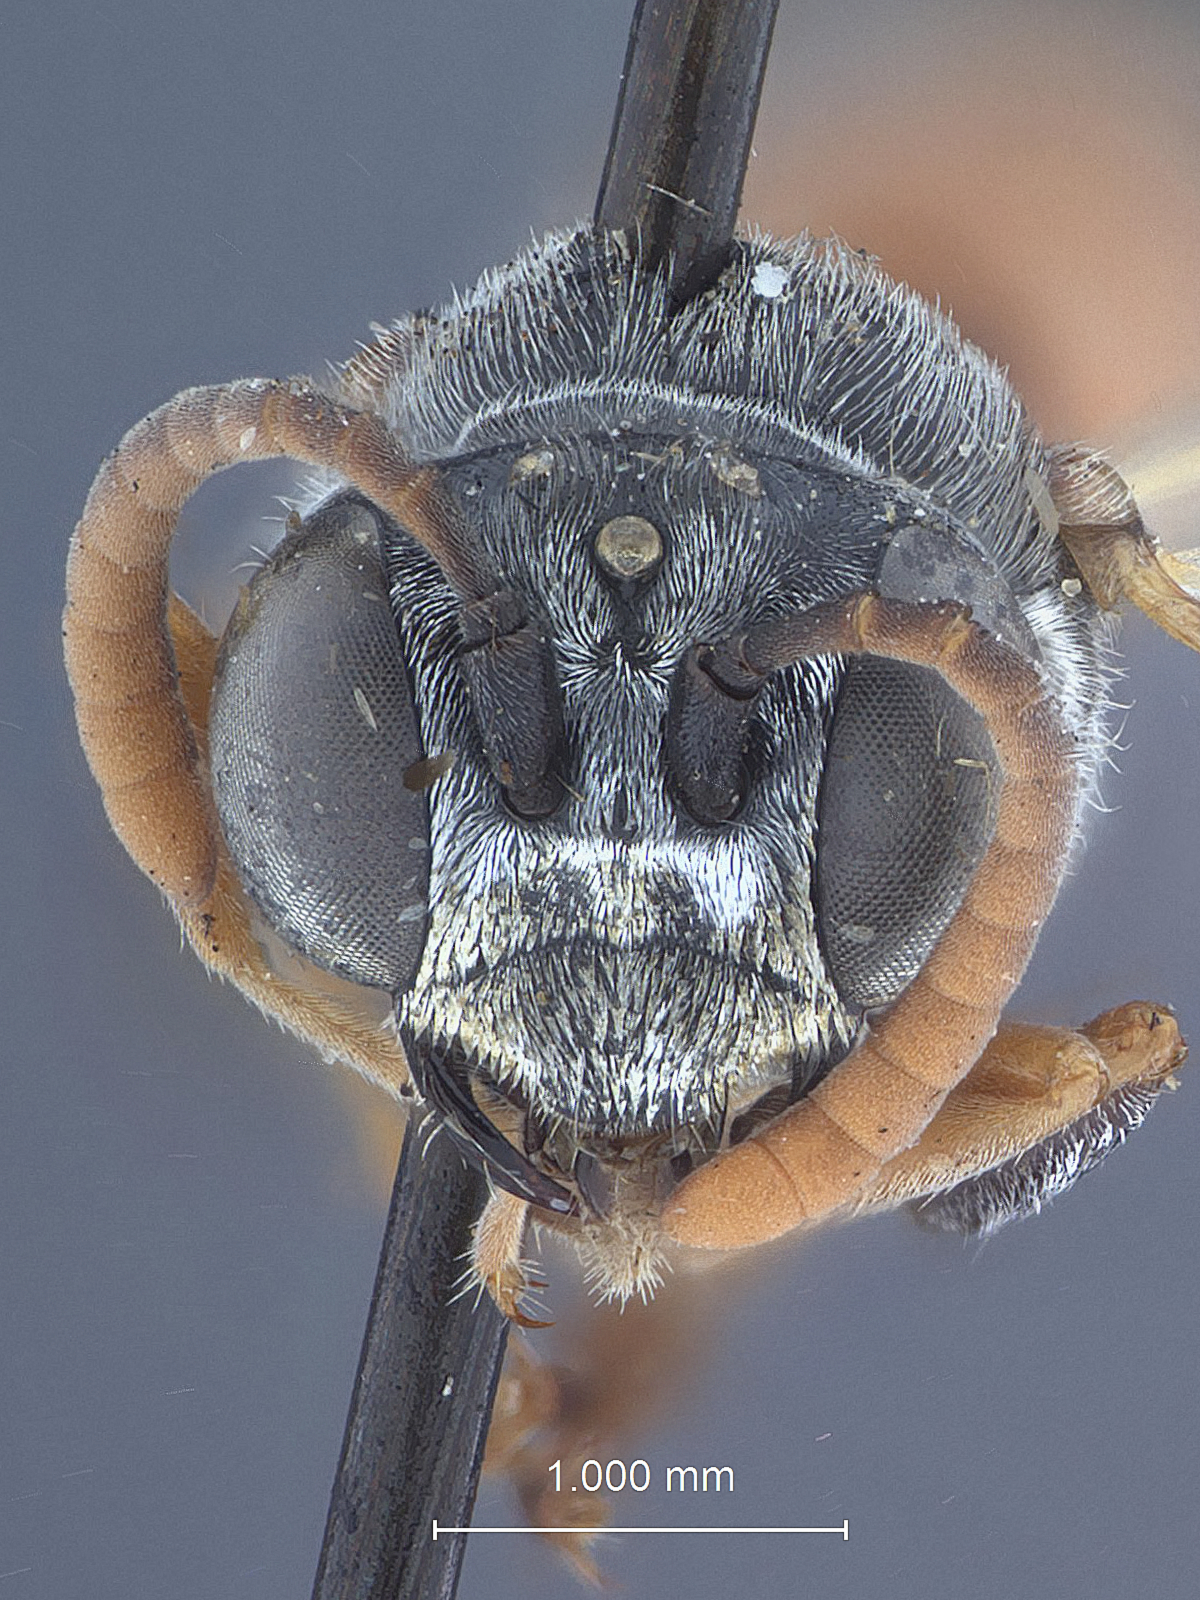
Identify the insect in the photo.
Psen pygidialis
